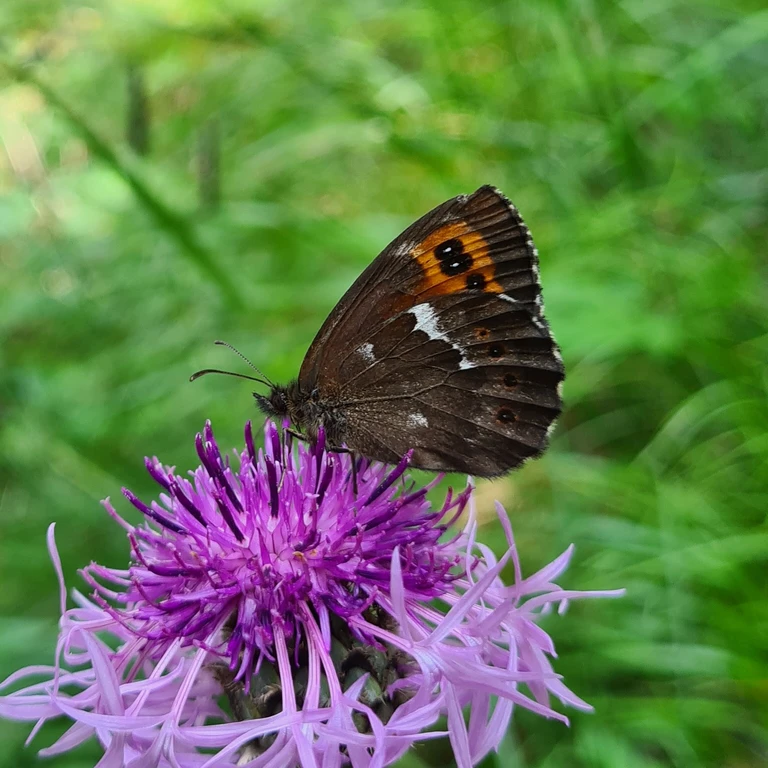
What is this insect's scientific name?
Erebia ligea
